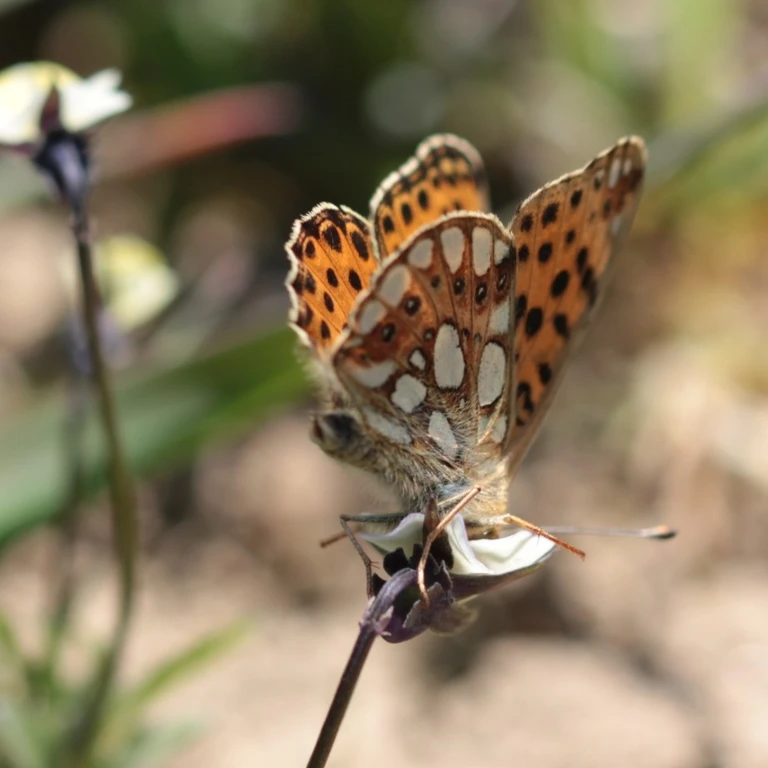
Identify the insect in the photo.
Issoria lathonia
